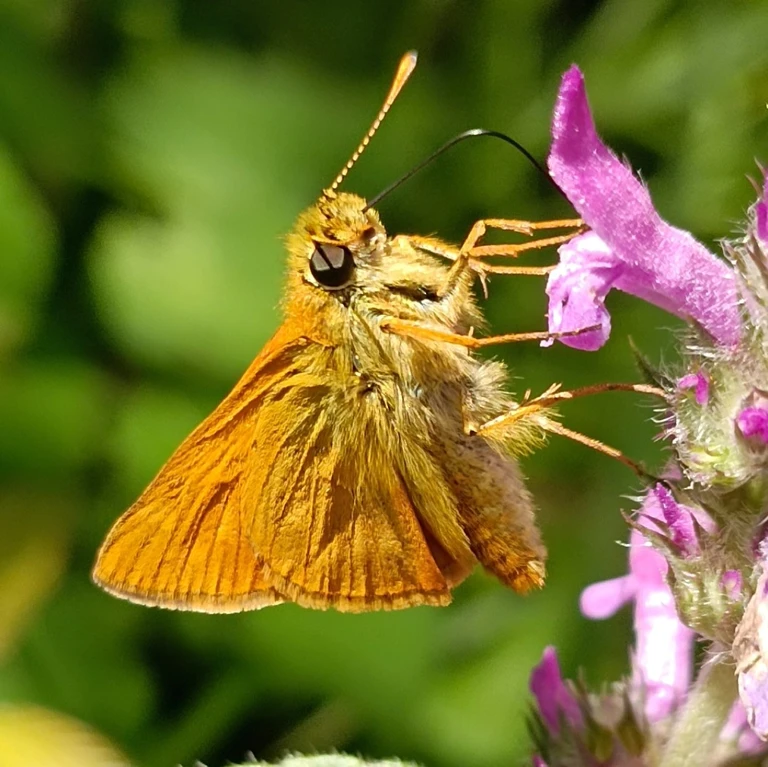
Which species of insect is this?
Ochlodes sylvanus (also Ochlodes venata)
